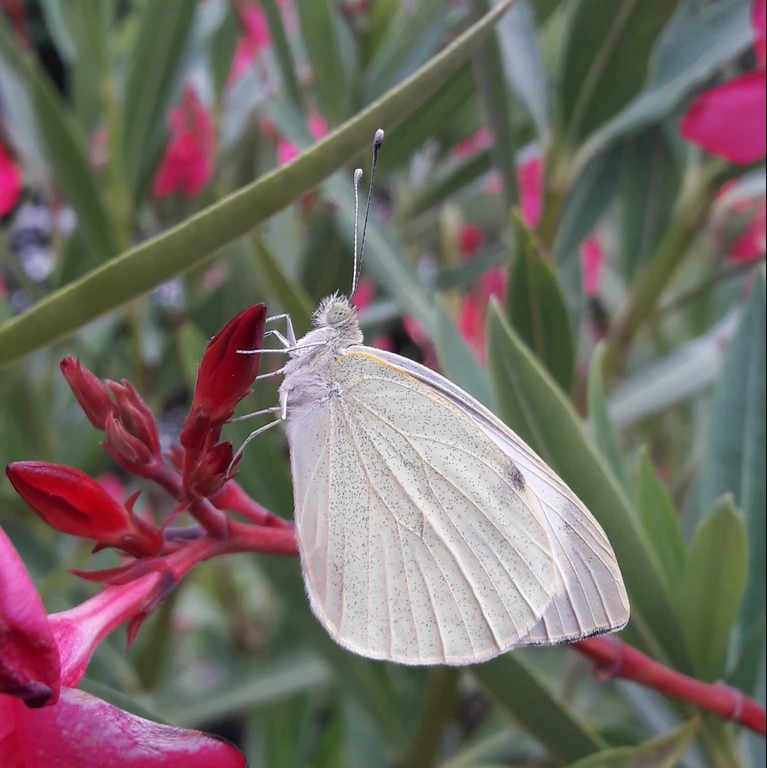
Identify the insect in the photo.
Pieris brassicae
